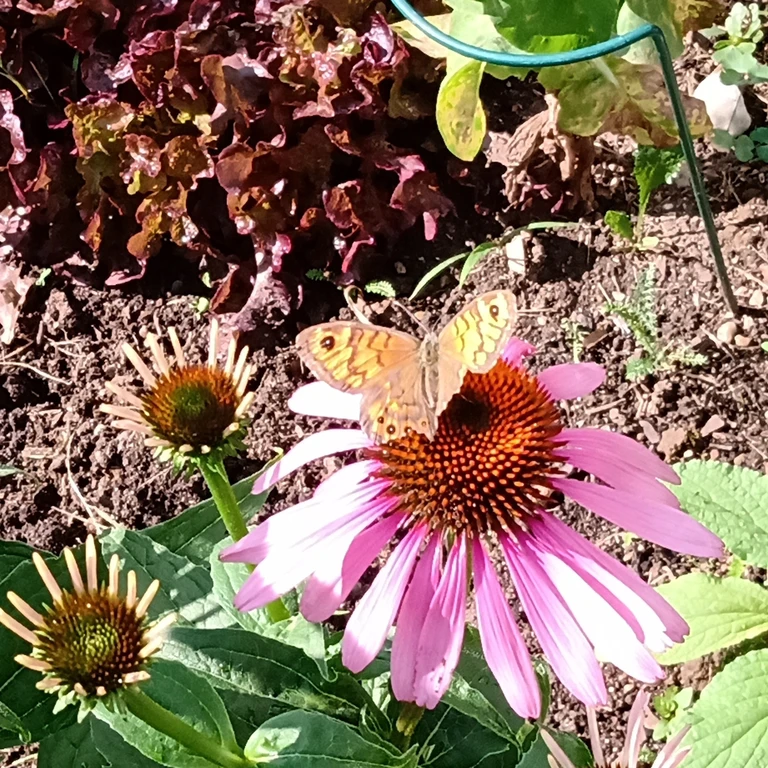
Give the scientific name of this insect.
Lasiommata megera (also Pararge megera)
